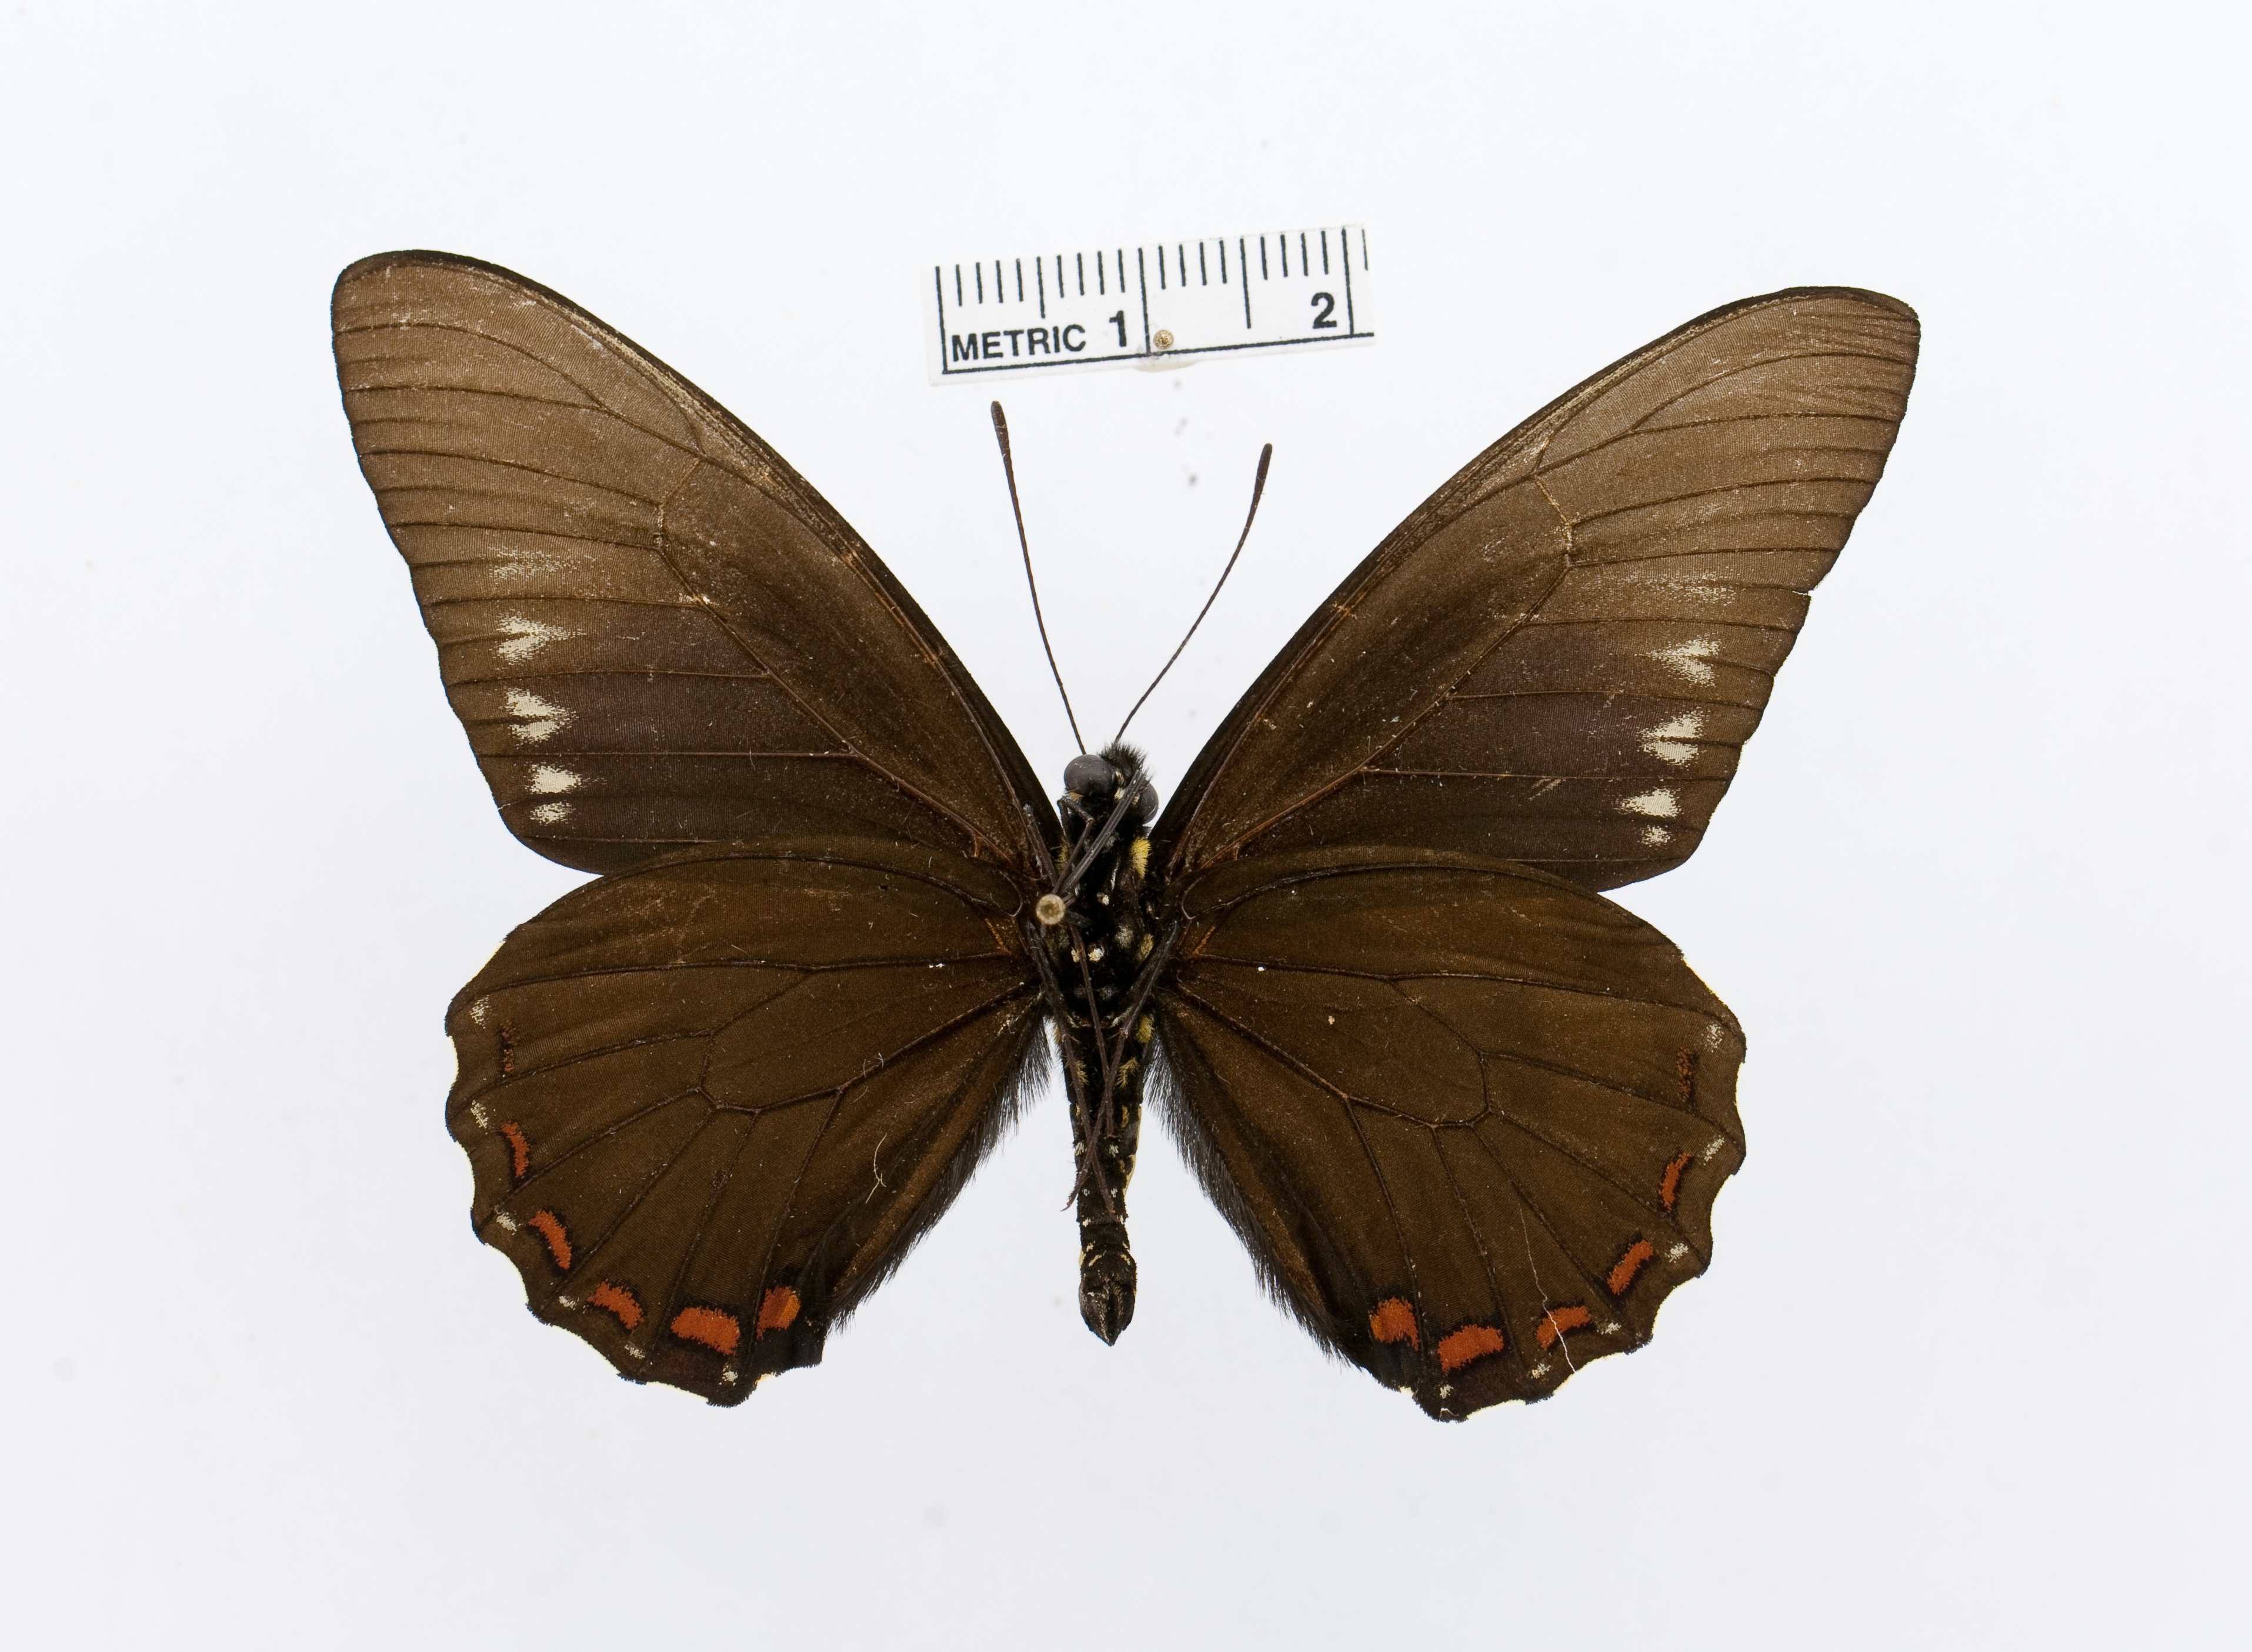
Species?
Battus laodamas
